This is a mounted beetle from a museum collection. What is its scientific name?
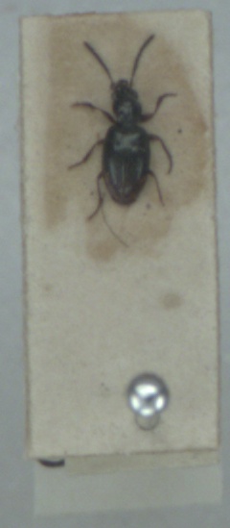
Bembidion doris
